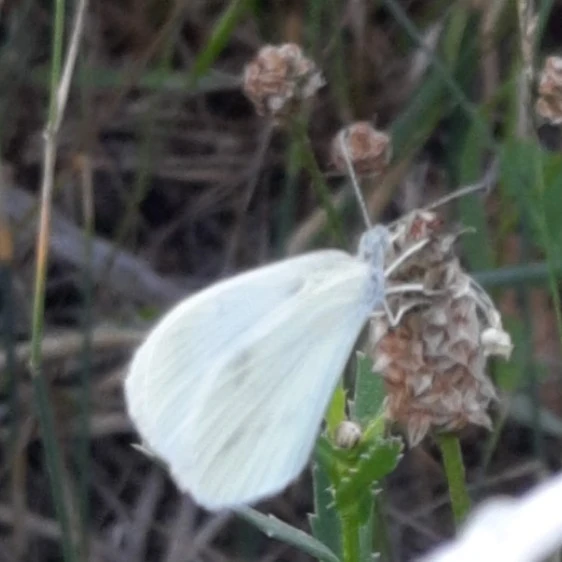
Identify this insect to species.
Leptidea sinapis/juvernica
